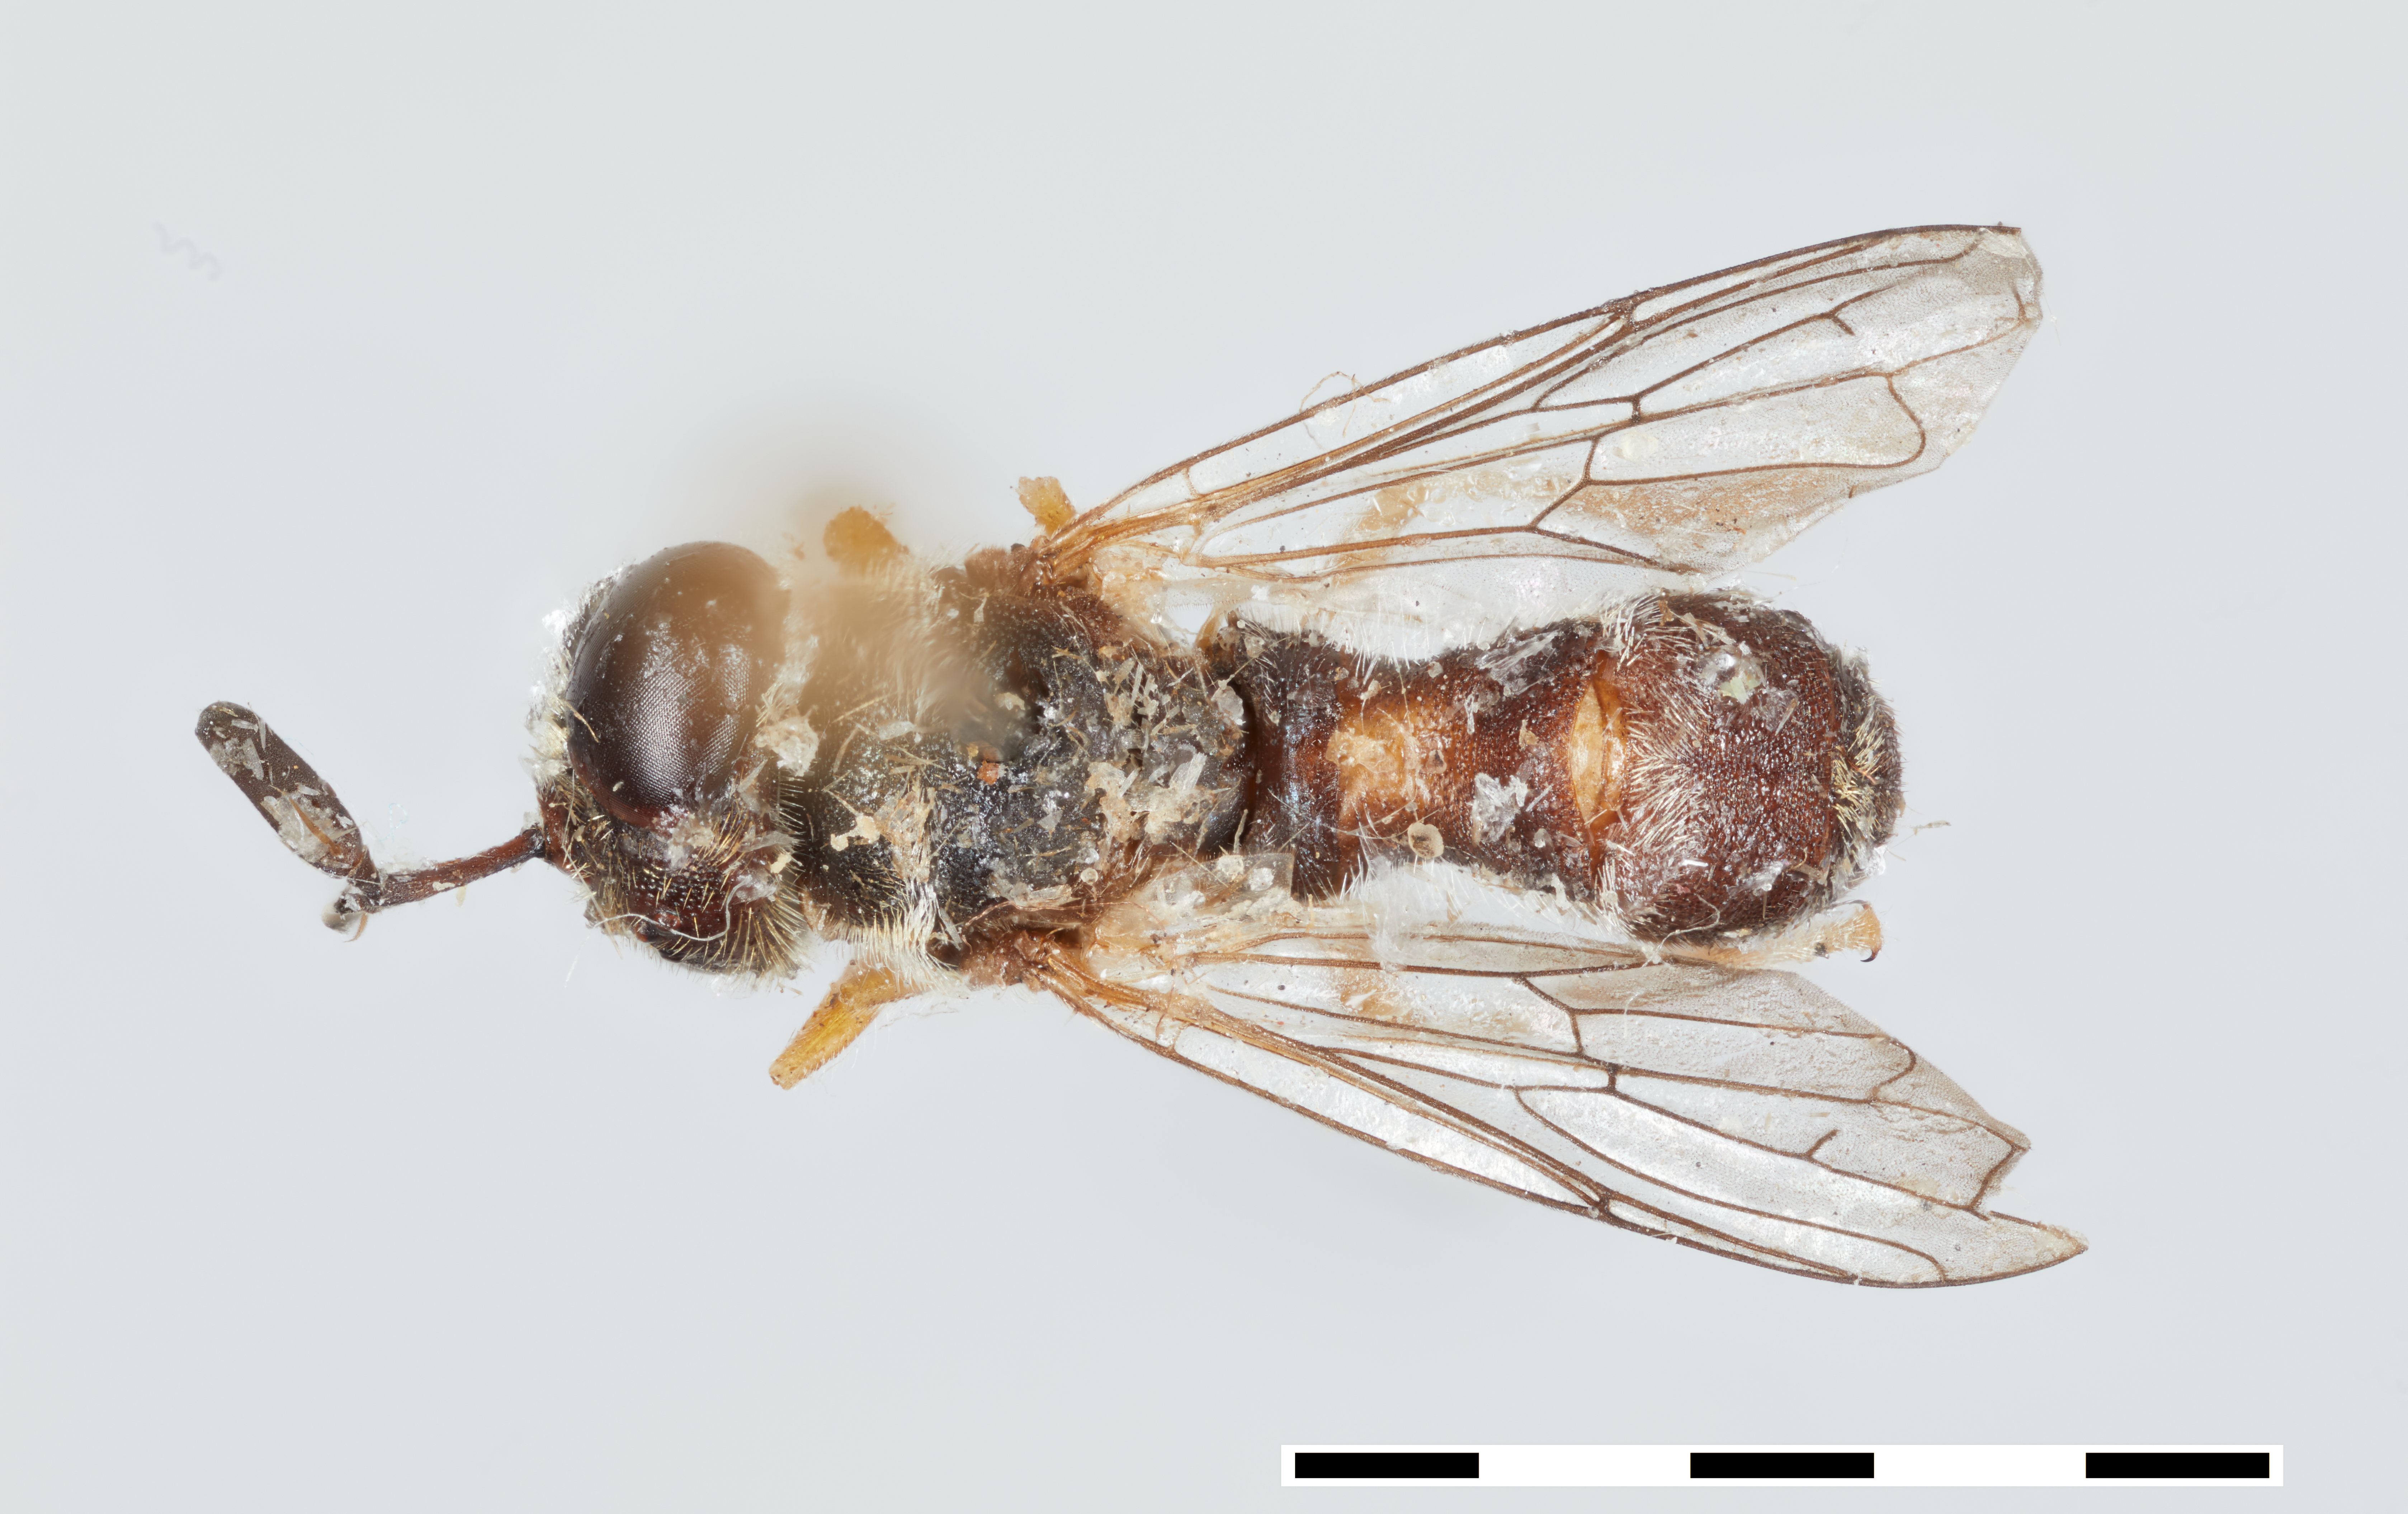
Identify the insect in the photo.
Microdon subpetiolatus
